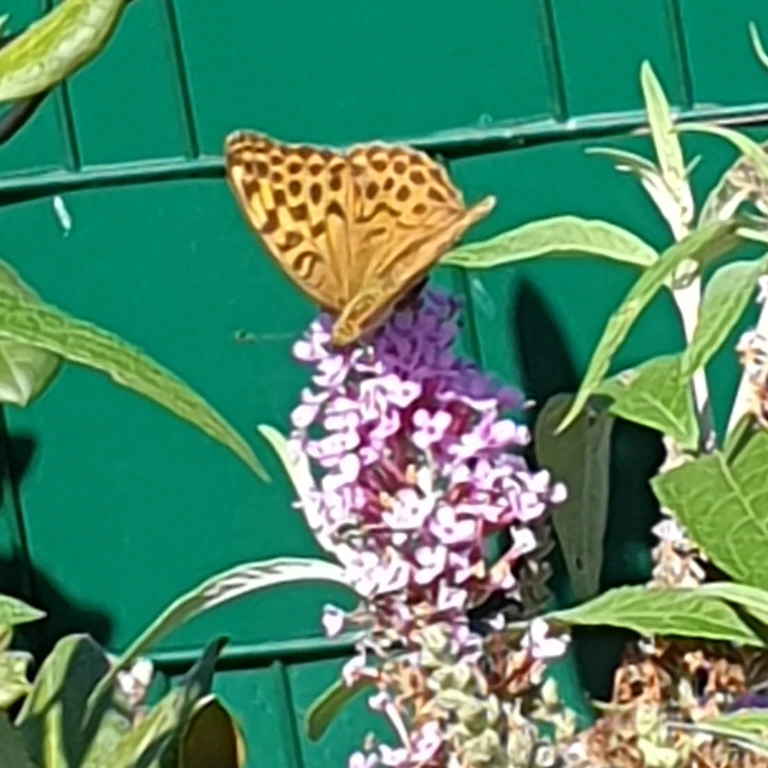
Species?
Argynnis paphia
